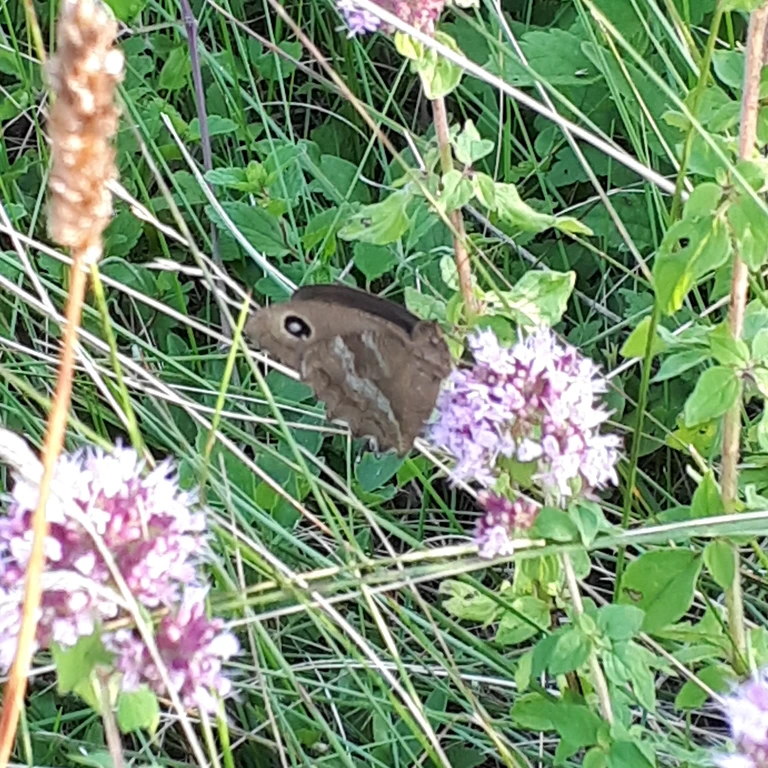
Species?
Minois dryas
